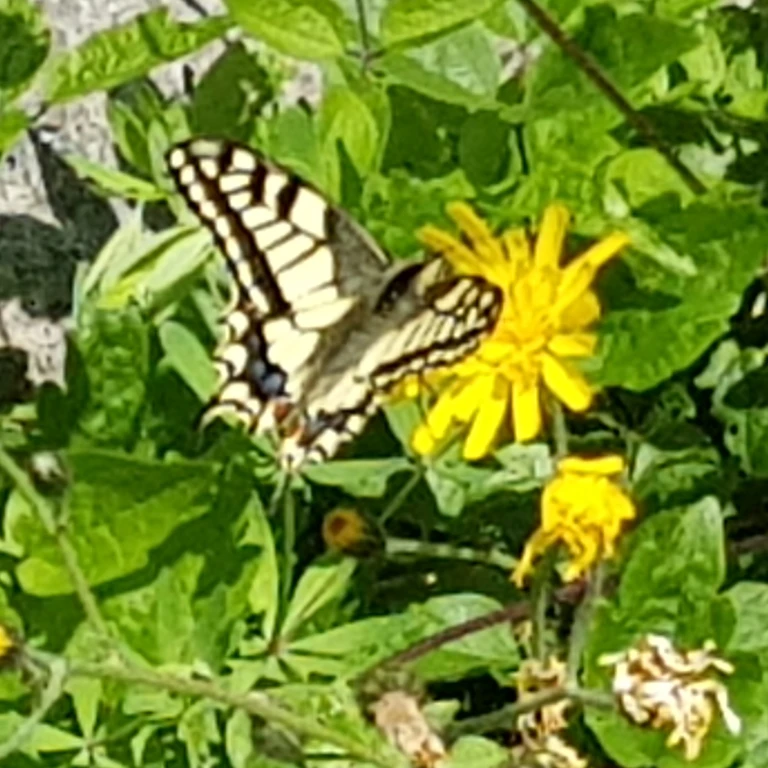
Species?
Papilio machaon
